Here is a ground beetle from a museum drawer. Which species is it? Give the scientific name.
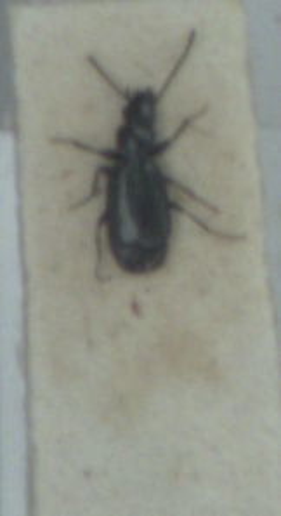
Microlestes maurus
